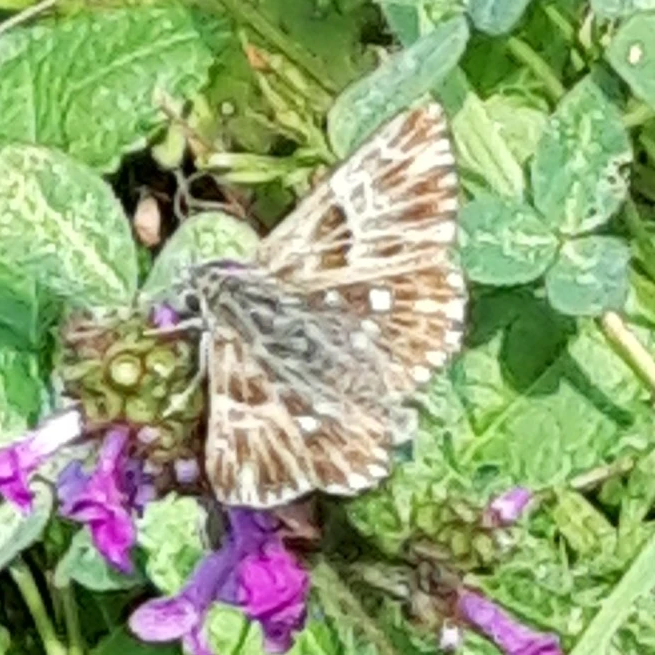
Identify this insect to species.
Muschampia floccifera (also Carcharodus floccifera)
